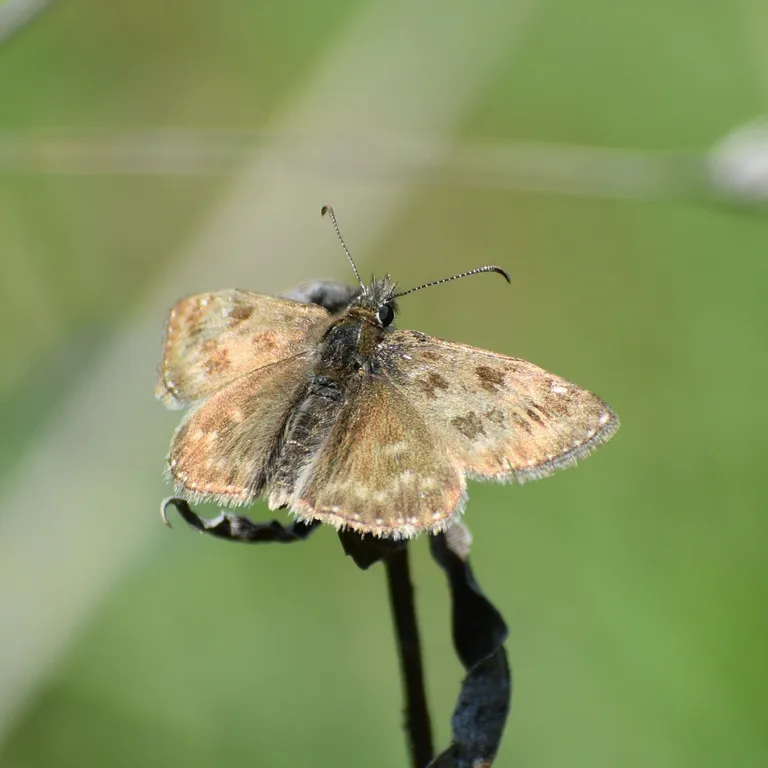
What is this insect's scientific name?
Erynnis tages
